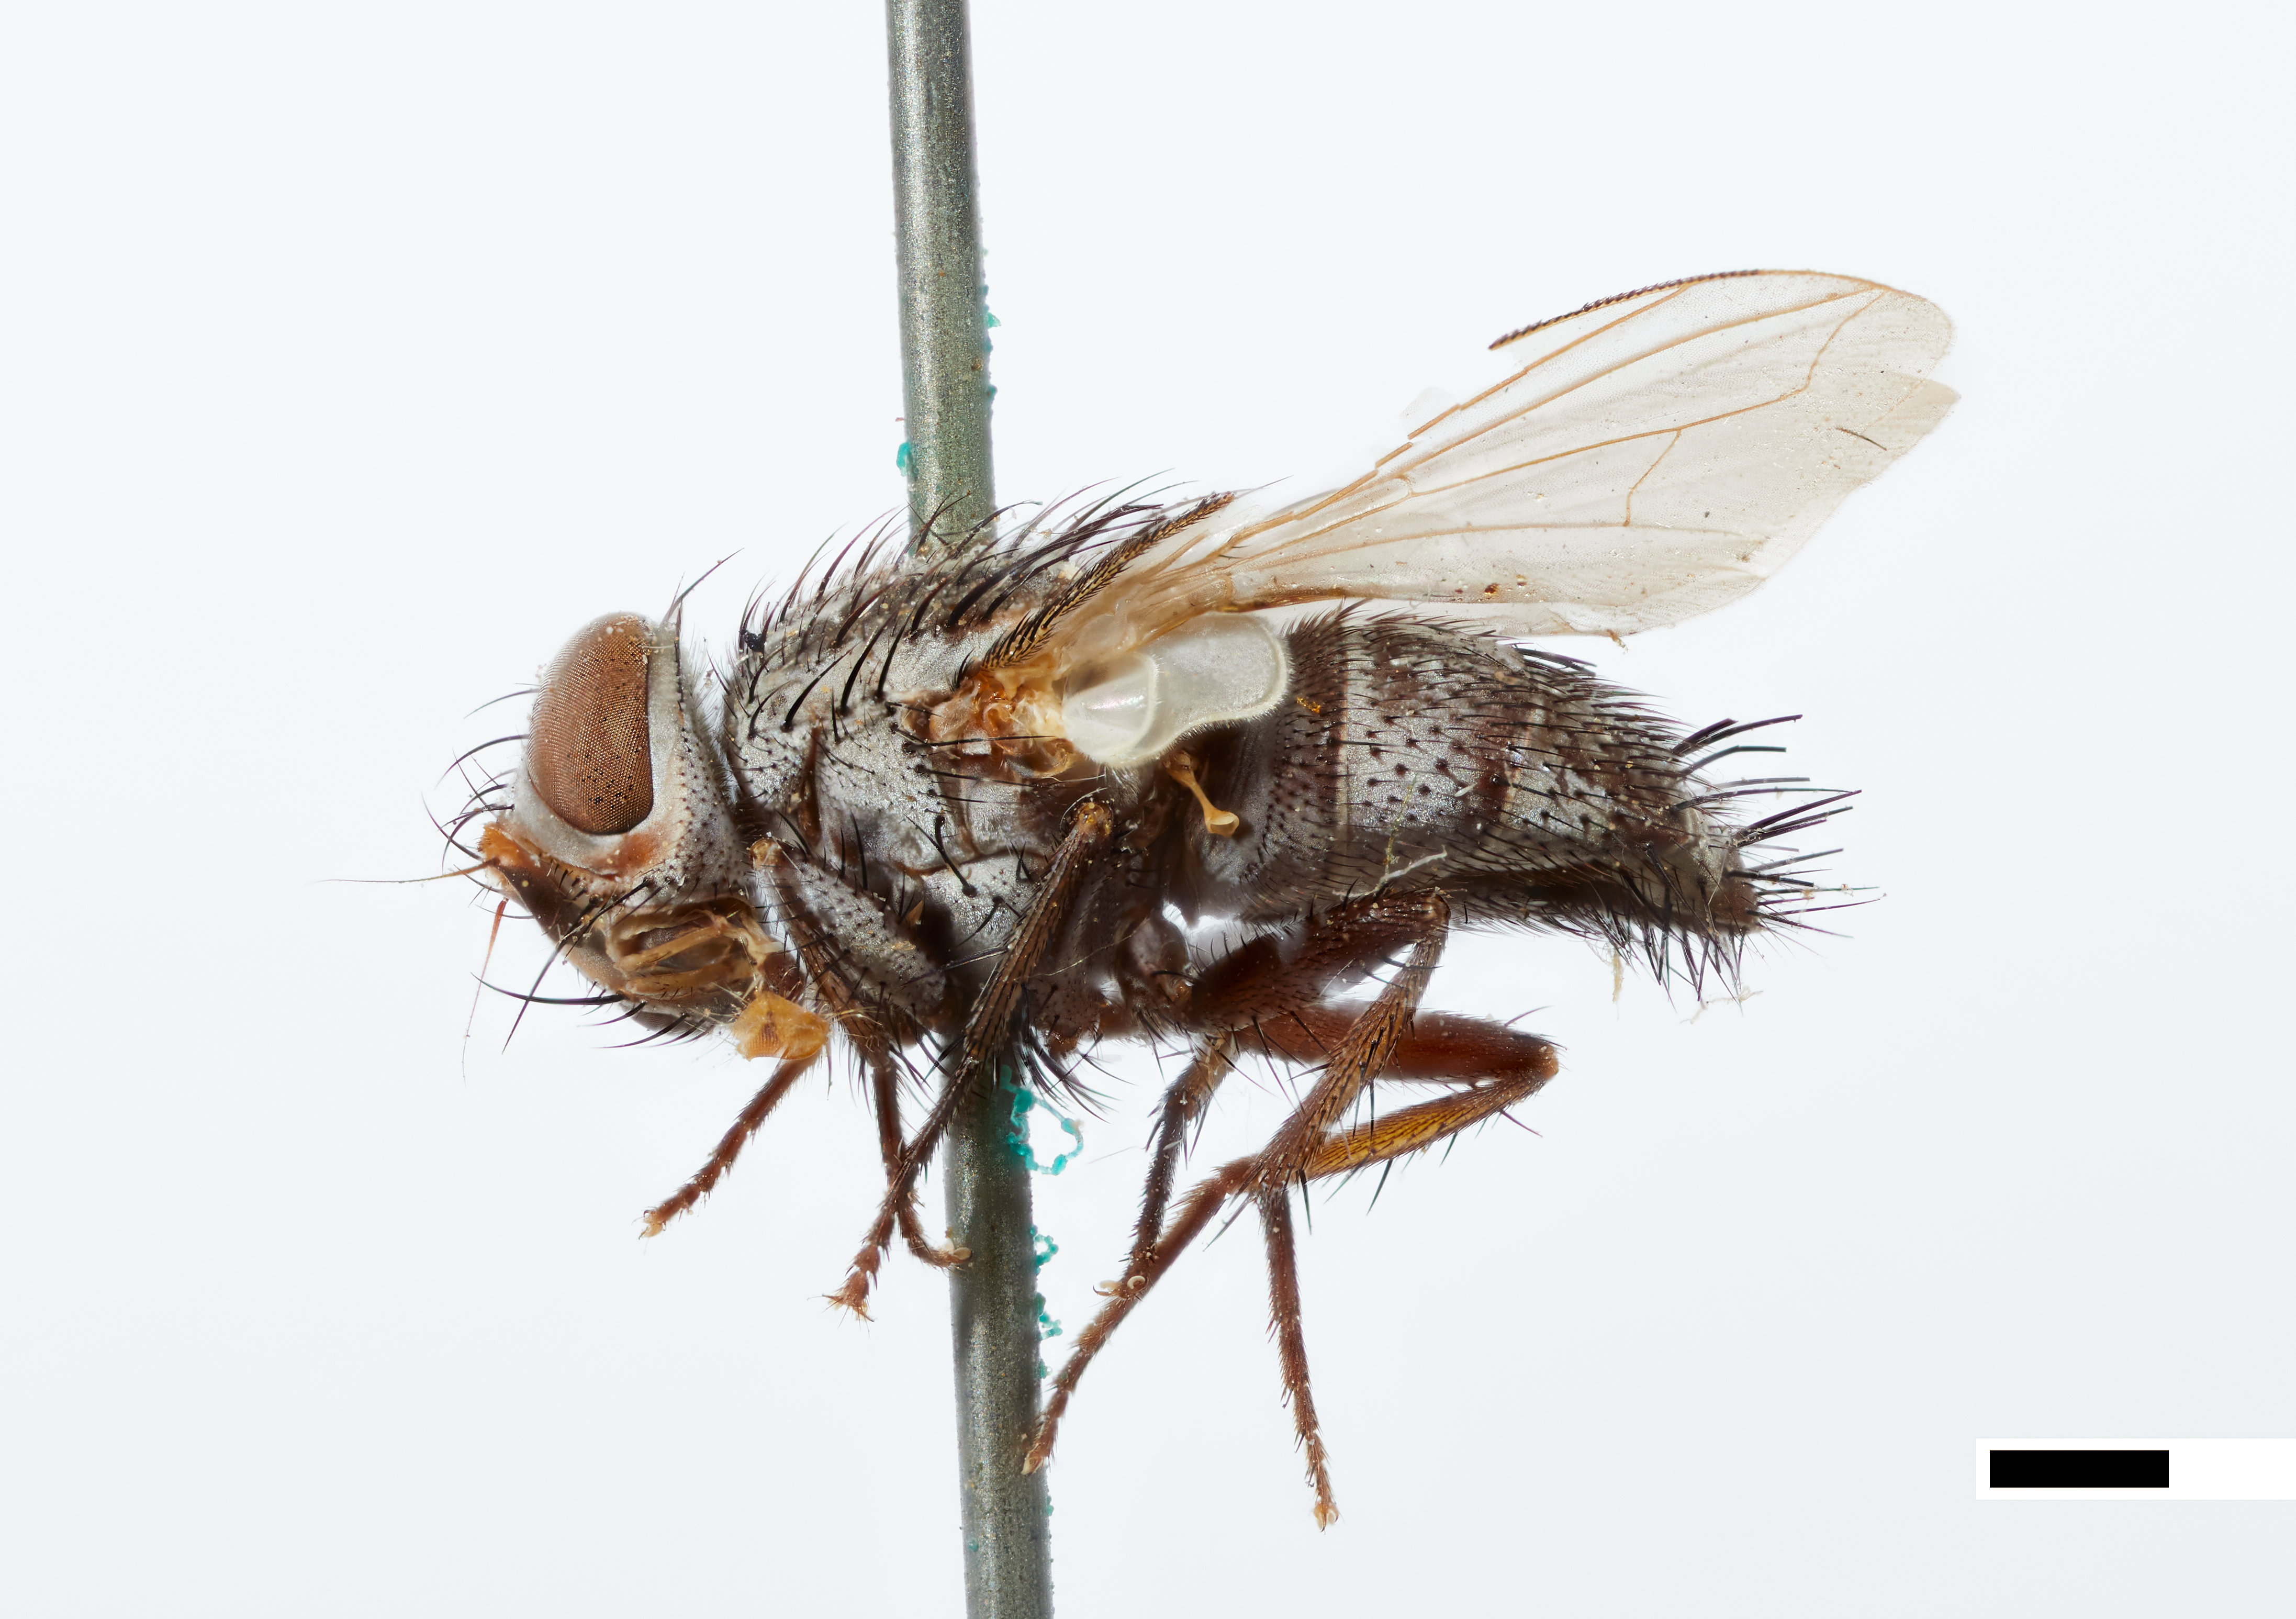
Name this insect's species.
Hyphantrophaga hyphantriae
